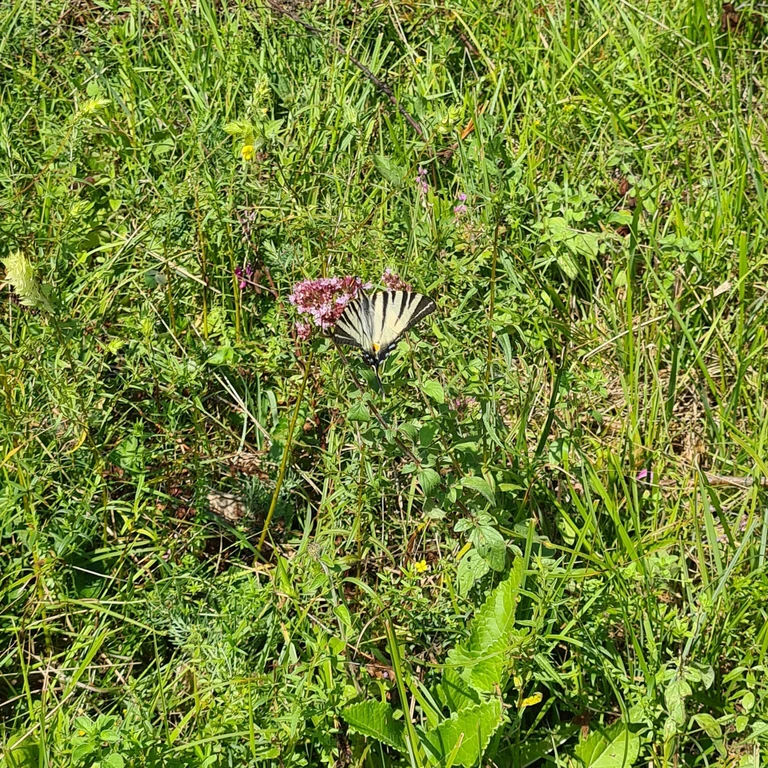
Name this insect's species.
Iphiclides podalirius
